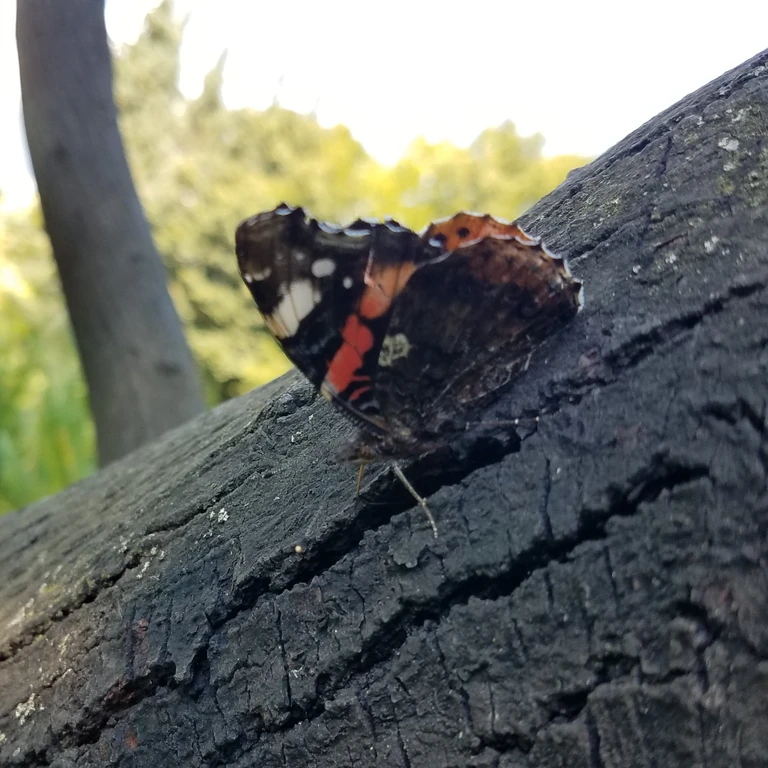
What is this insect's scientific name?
Vanessa atalanta
